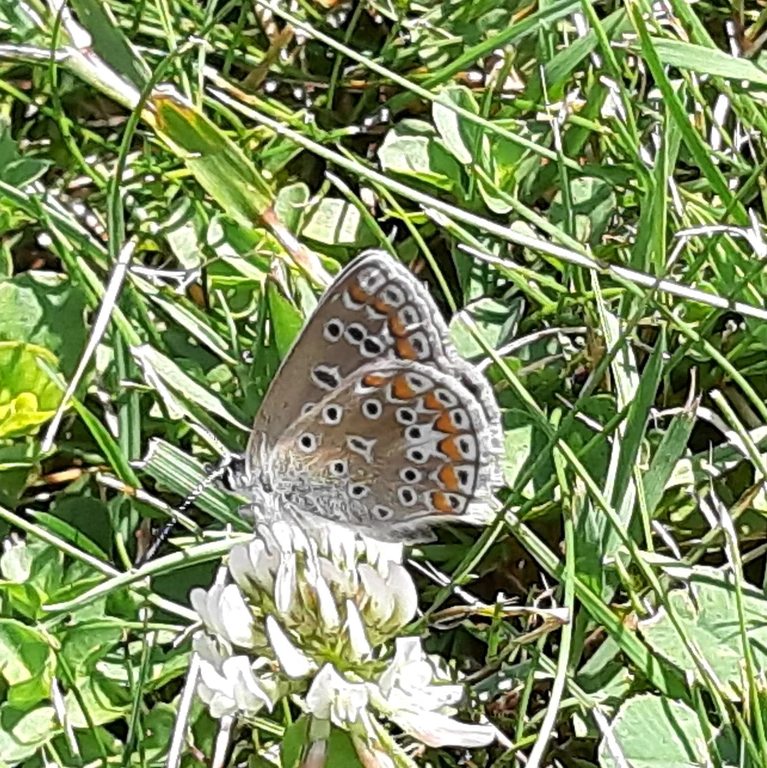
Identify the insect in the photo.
Polyommatus icarus
